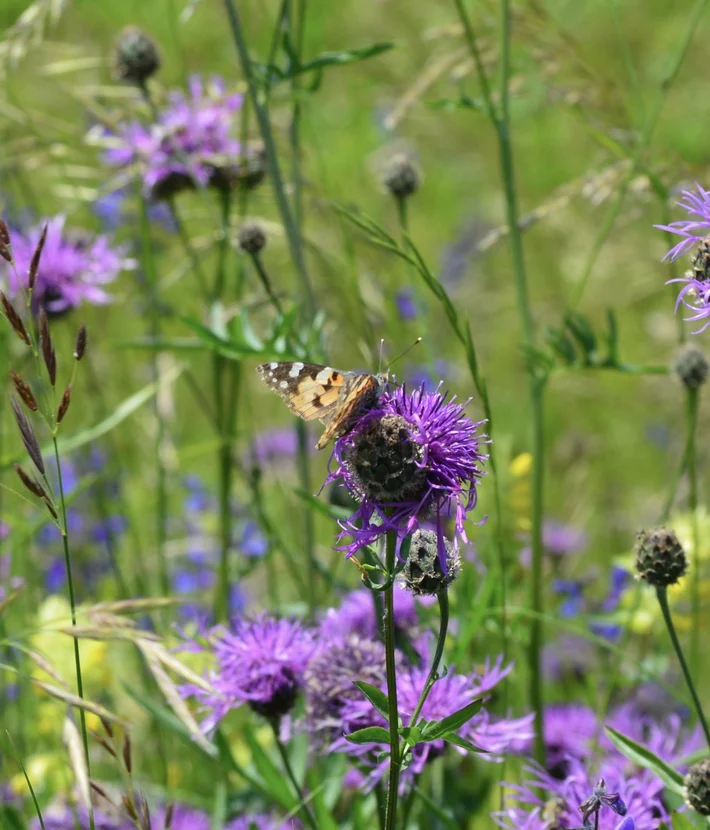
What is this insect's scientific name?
Vanessa cardui
